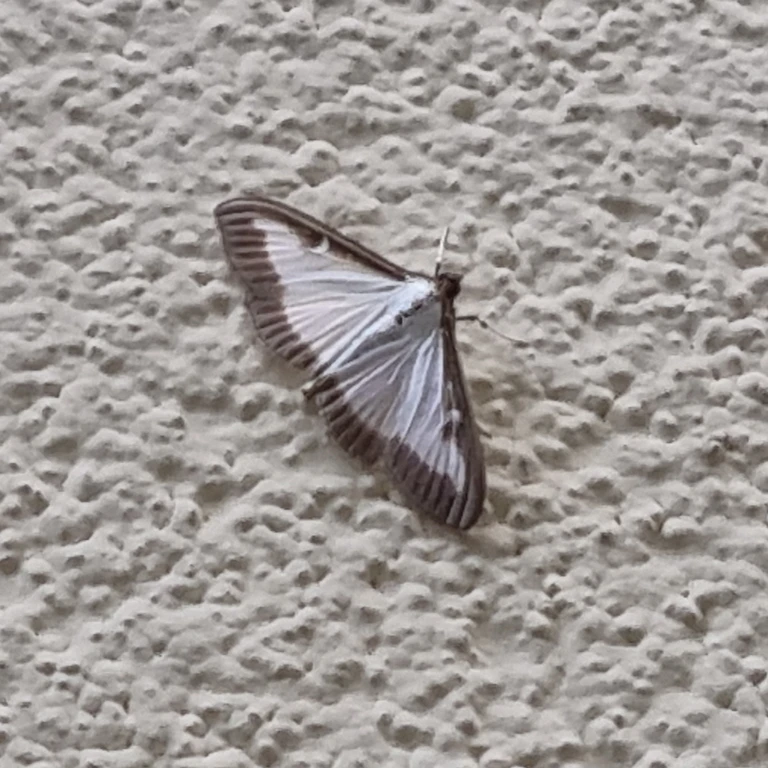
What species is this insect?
Cydalima perspectalis
